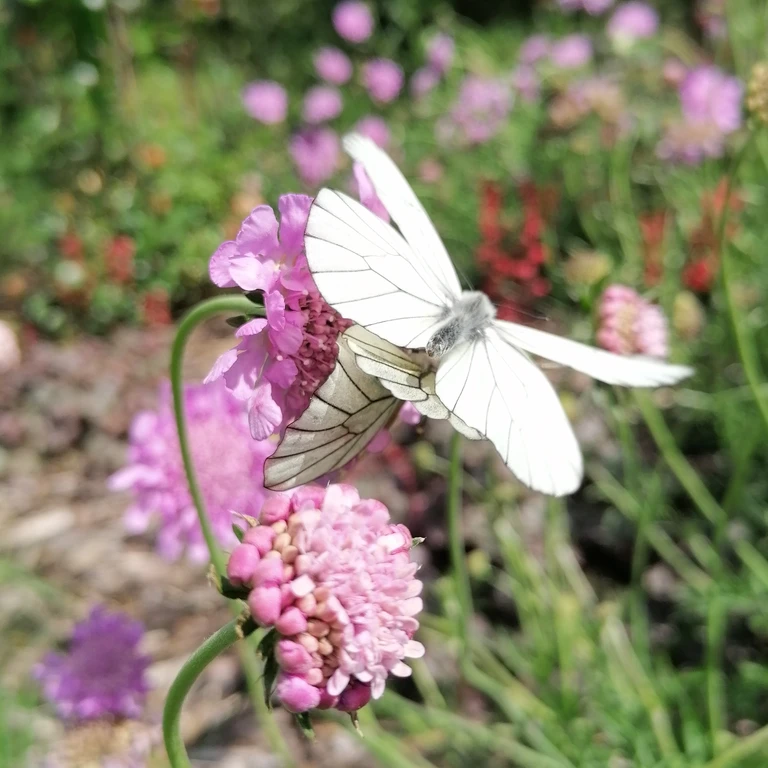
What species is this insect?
Aporia crataegi
